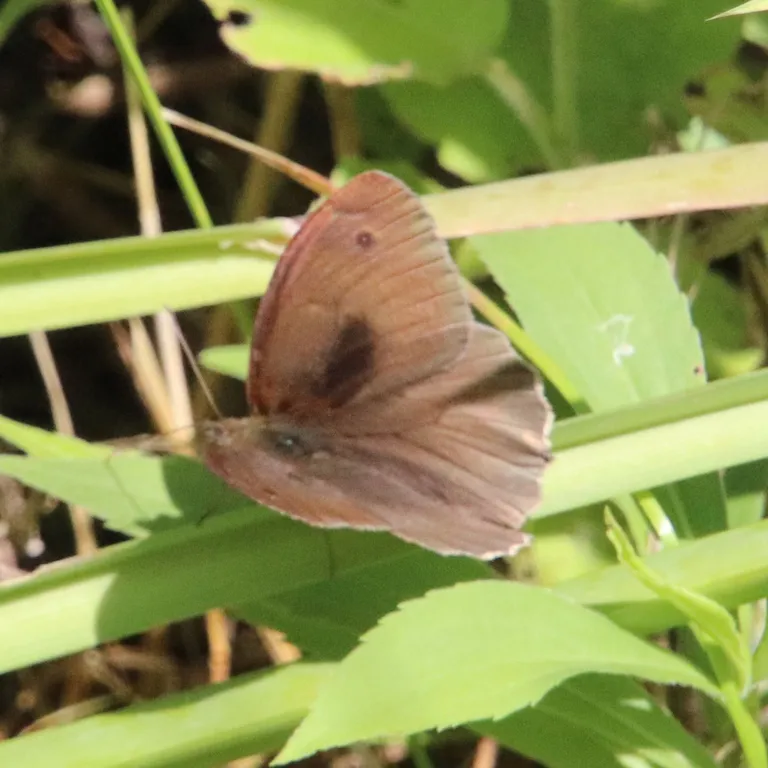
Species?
Maniola jurtina
